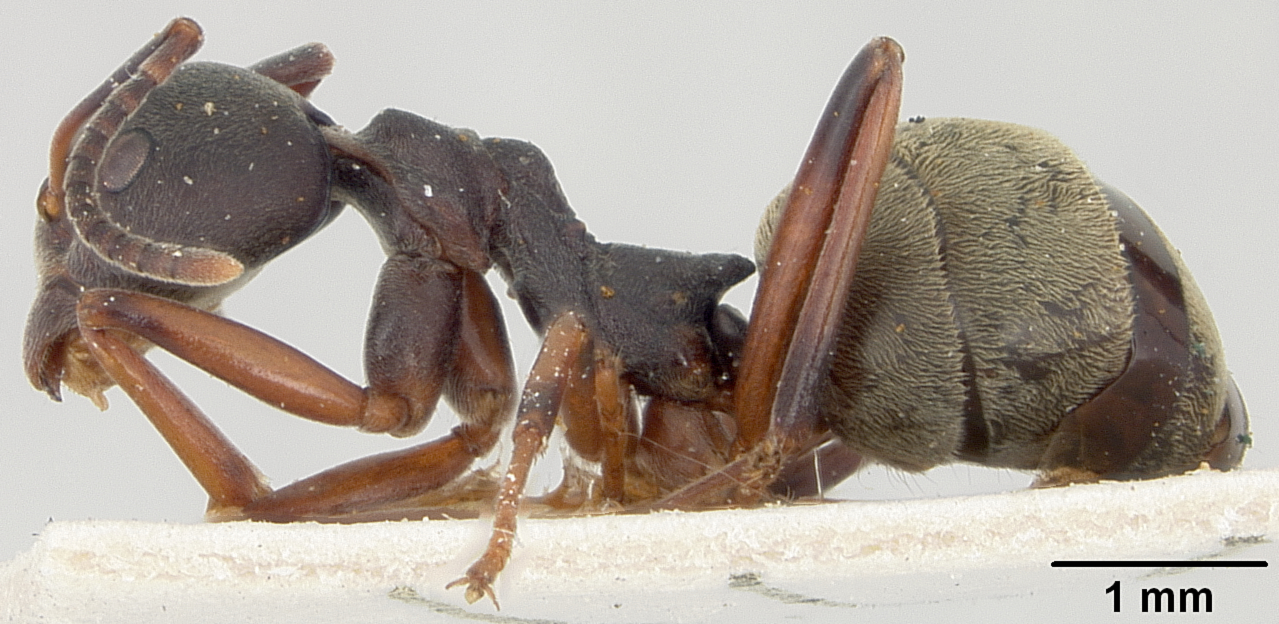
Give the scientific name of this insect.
Dolichoderus laotius
